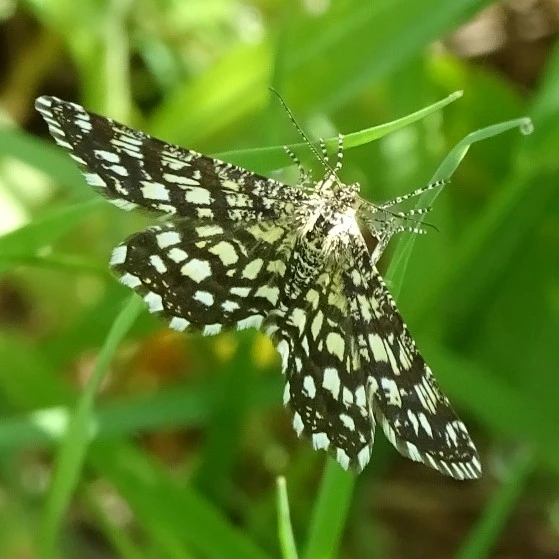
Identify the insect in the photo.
Chiasmia clathrata
